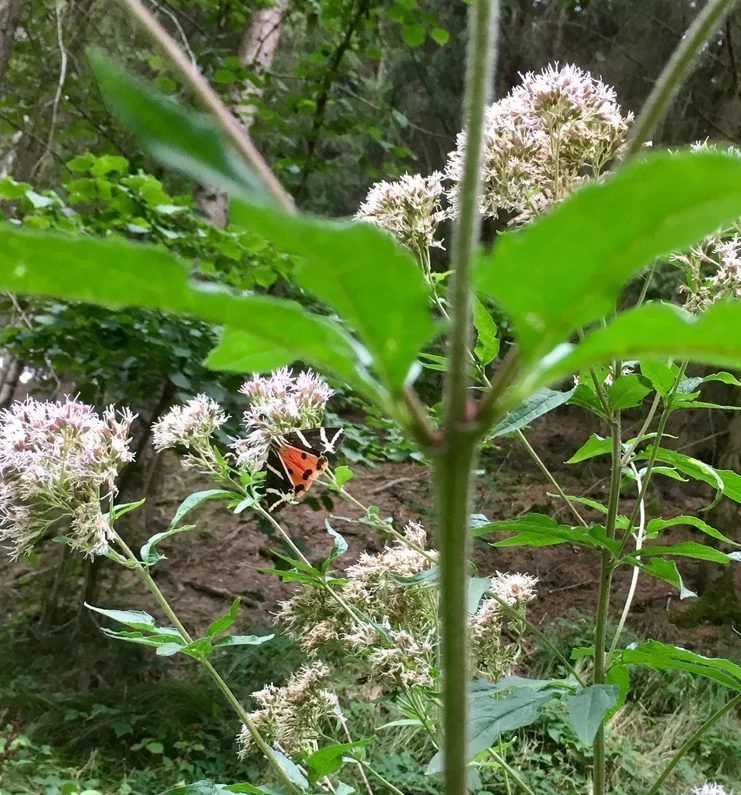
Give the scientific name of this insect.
Euplagia quadripunctaria
